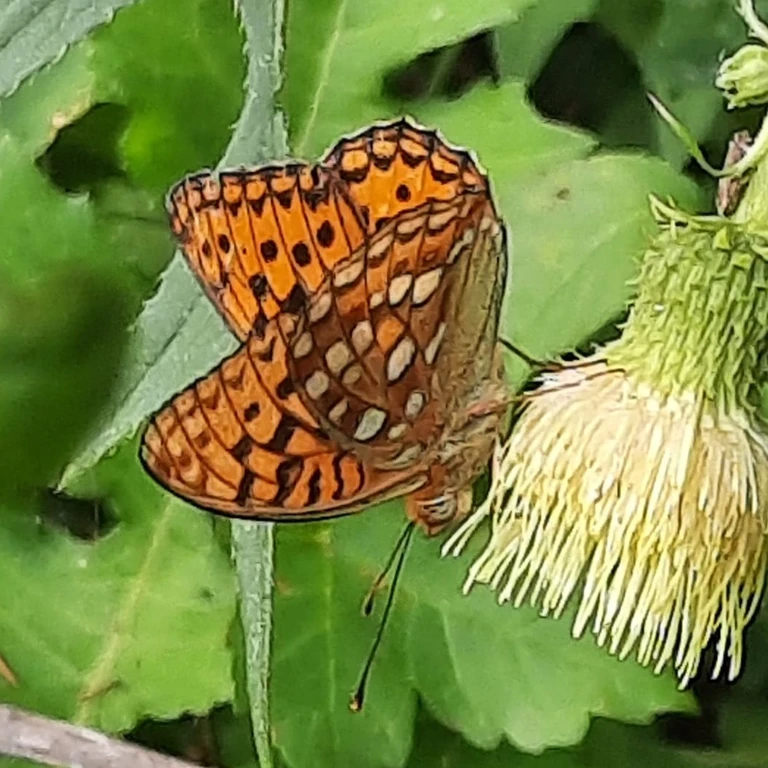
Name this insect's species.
Fabriciana adippe
